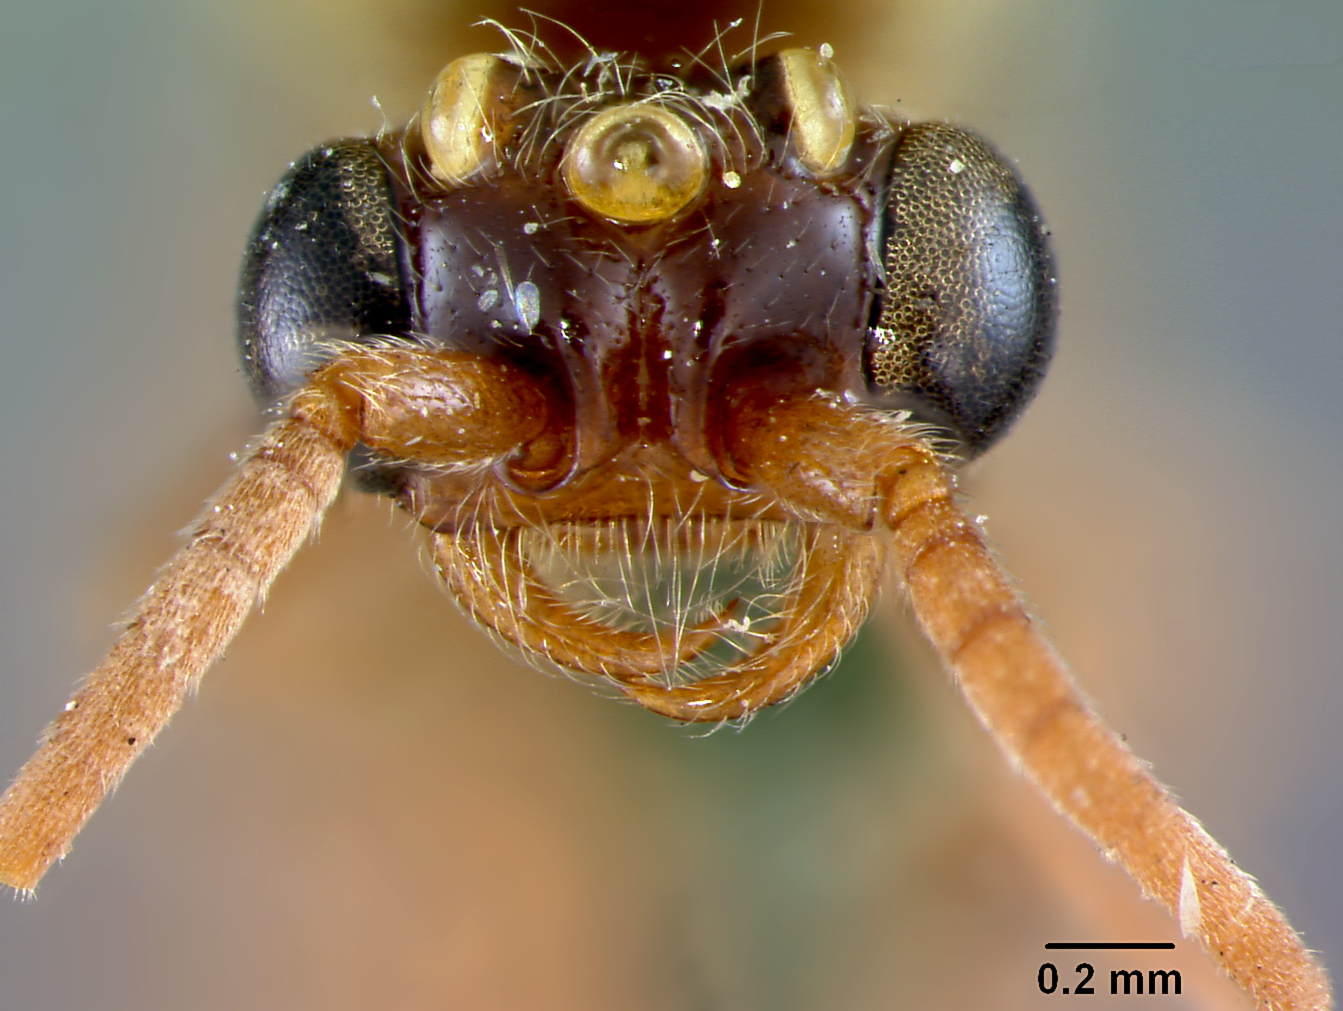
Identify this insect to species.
Labidus minor
